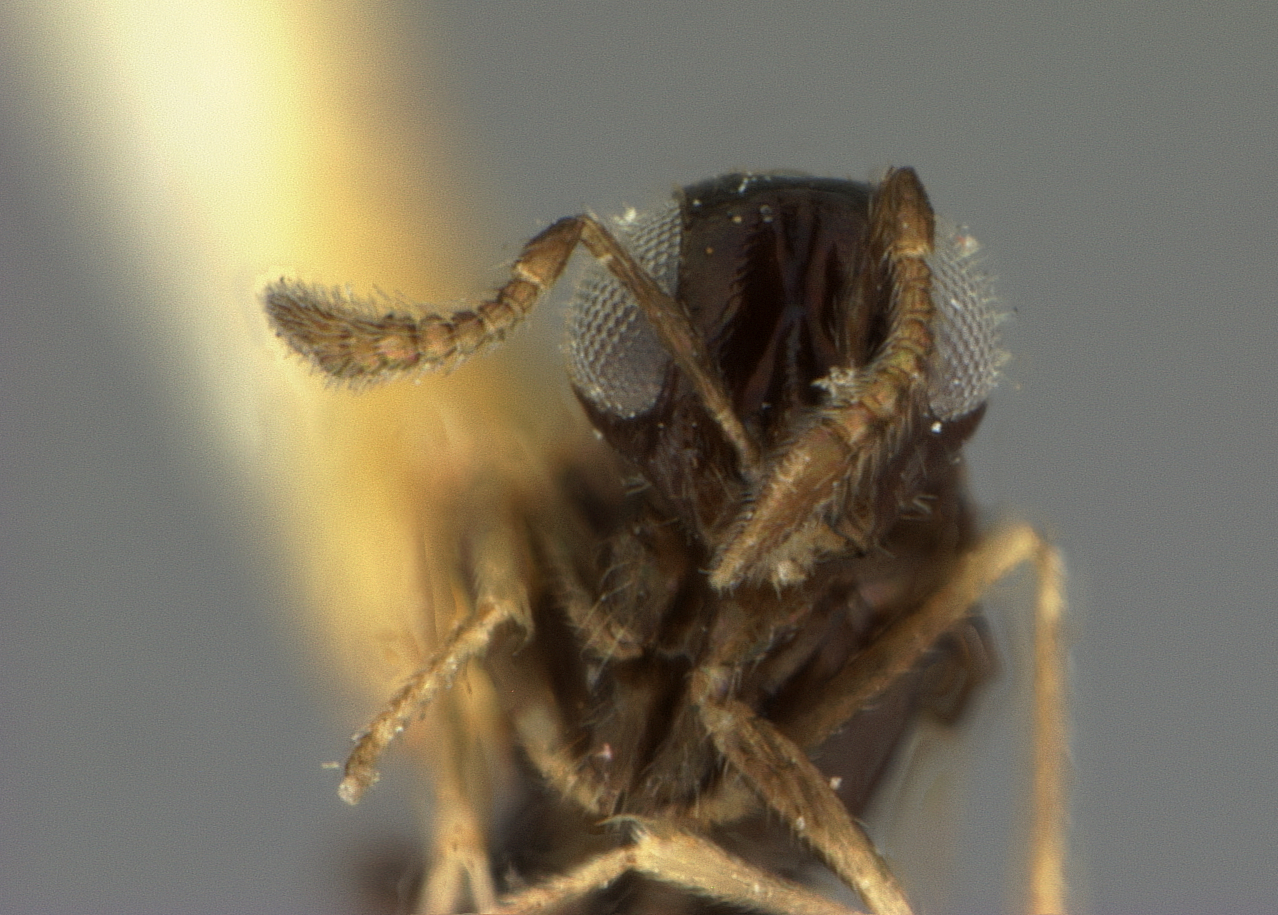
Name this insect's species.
Coccidencyrtus manilae
